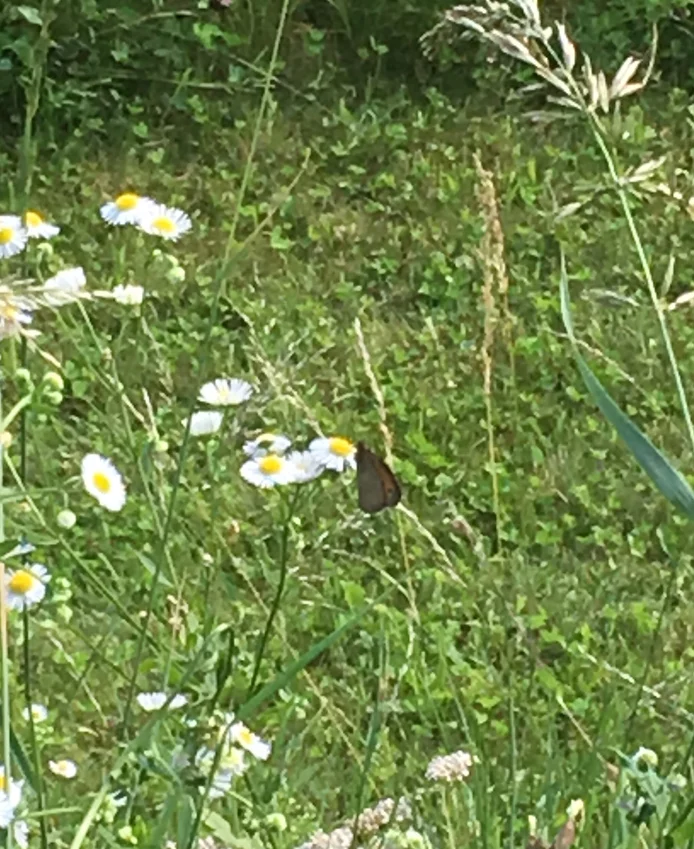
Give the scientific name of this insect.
Maniola jurtina
